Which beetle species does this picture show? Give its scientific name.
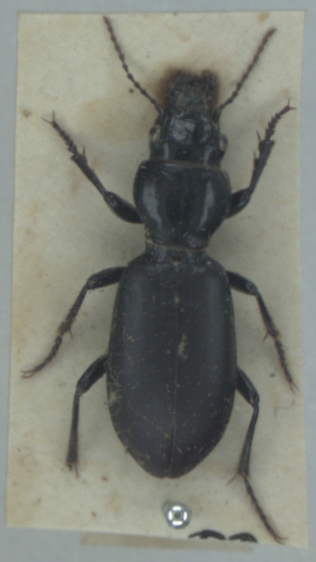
Broscus cephalotes
